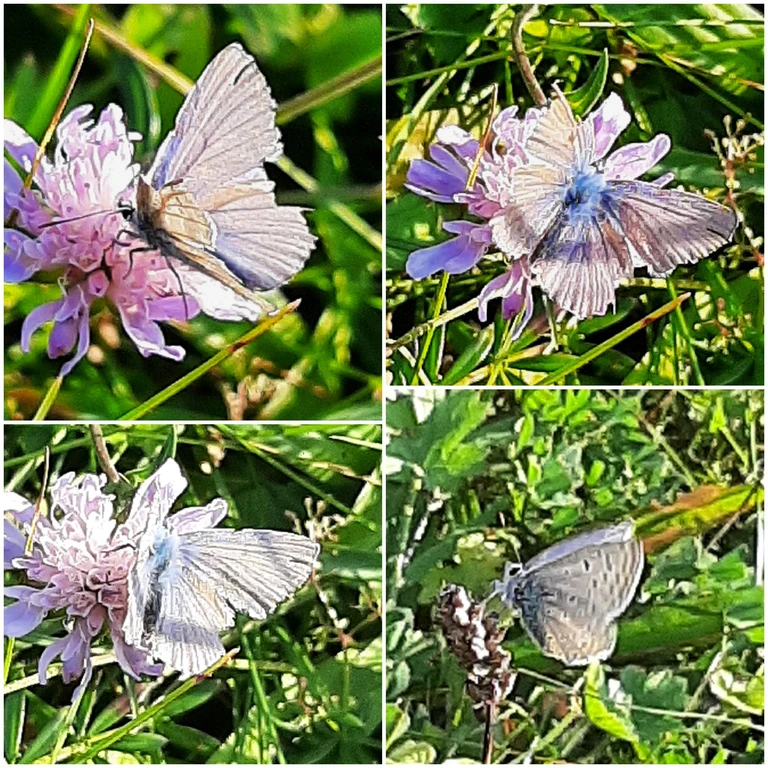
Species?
Polyommatus icarus
